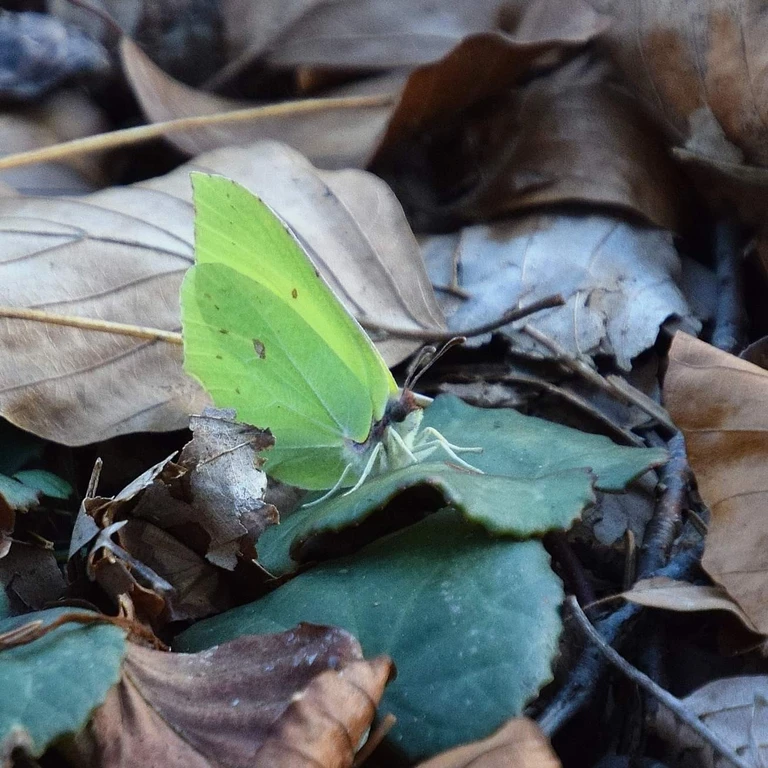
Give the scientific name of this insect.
Gonepteryx rhamni
